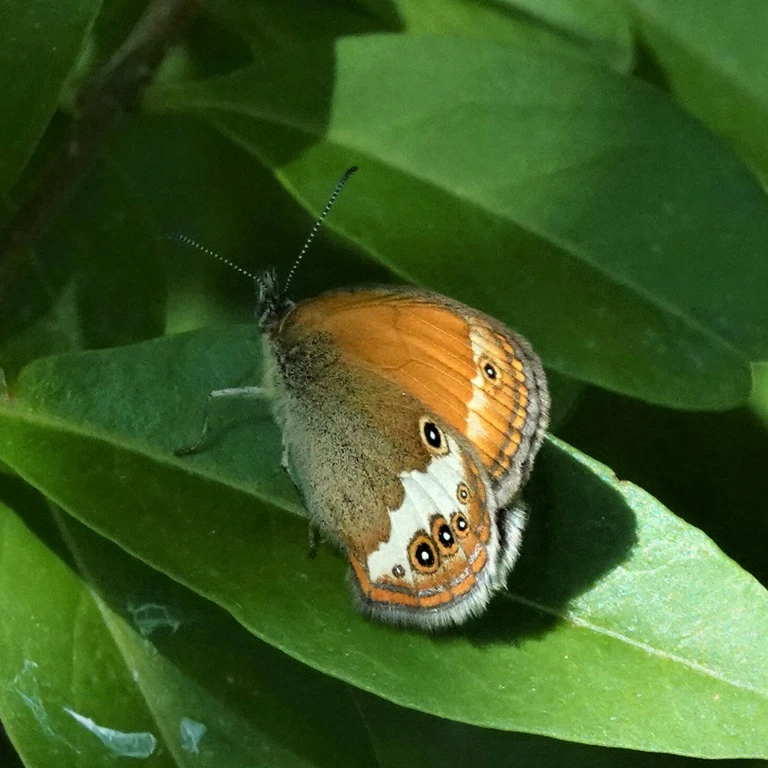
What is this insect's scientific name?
Coenonympha arcania
